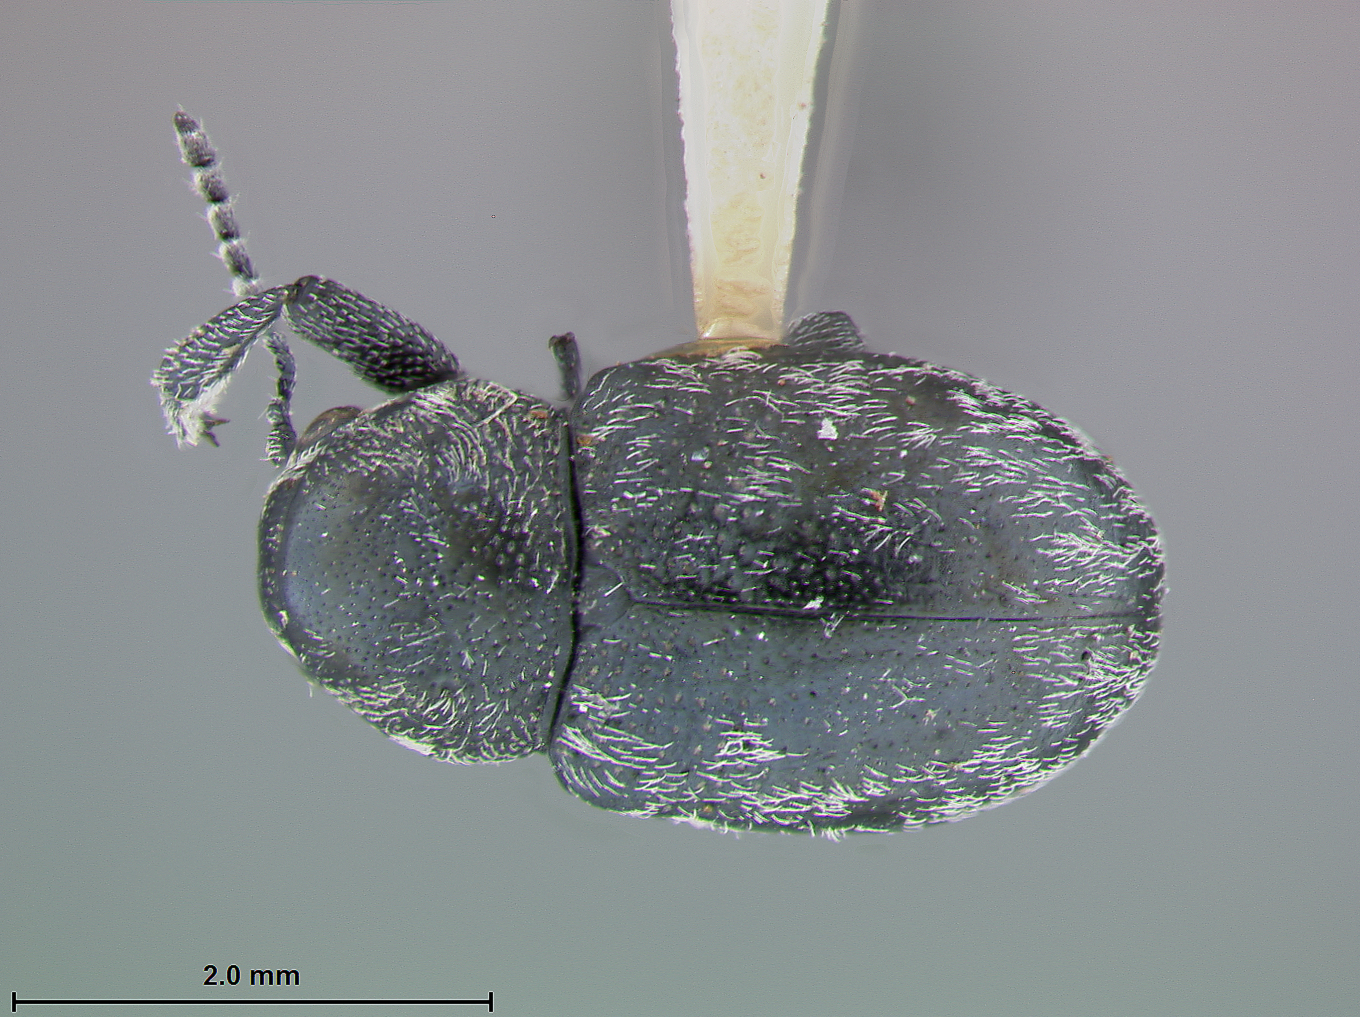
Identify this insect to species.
Graphops nigellae
